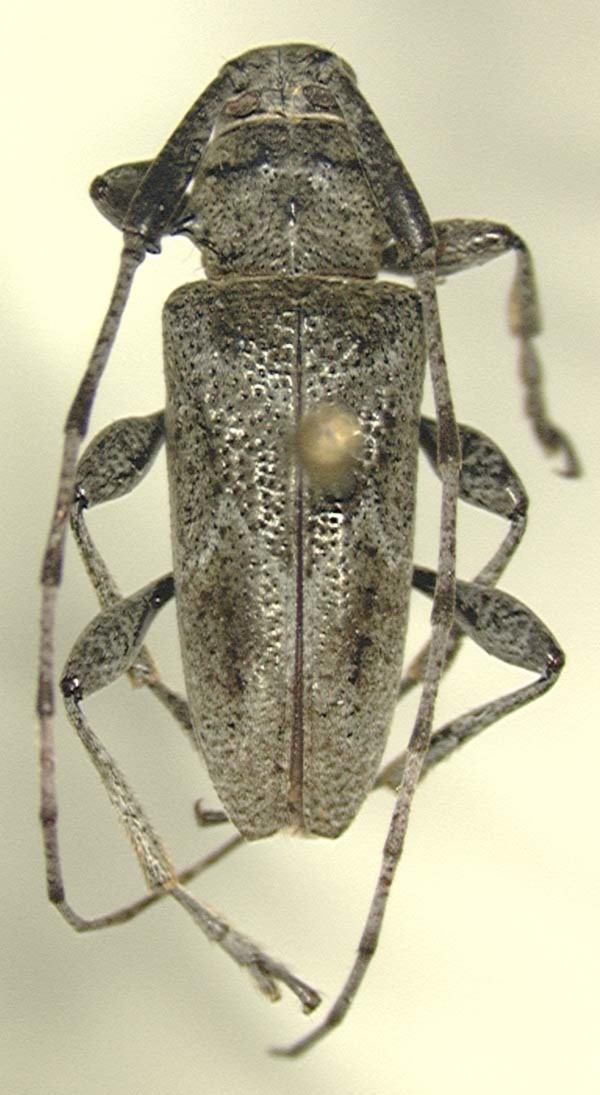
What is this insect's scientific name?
Canidia chemsaki
